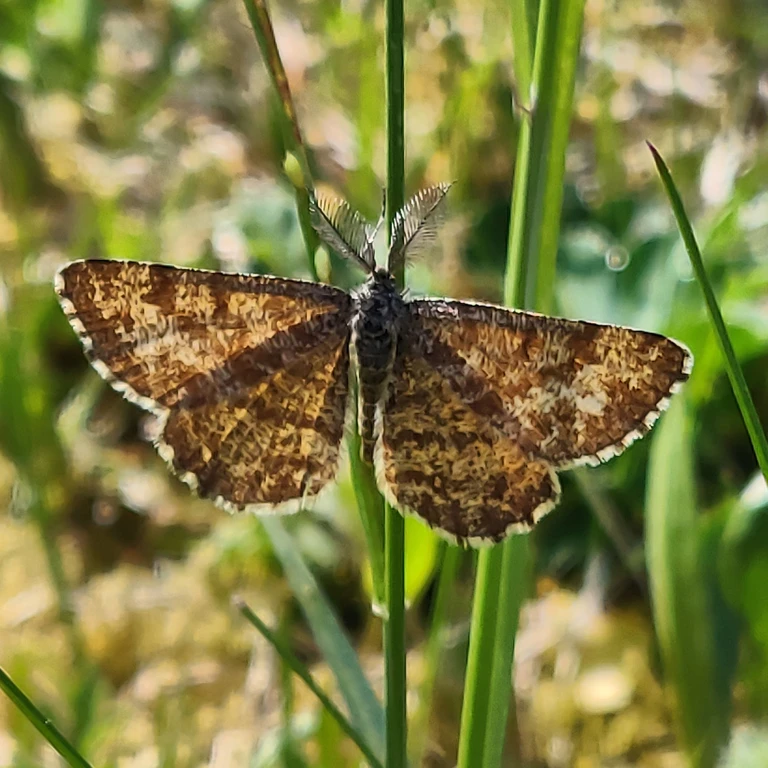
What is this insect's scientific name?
Ematurga atomaria
